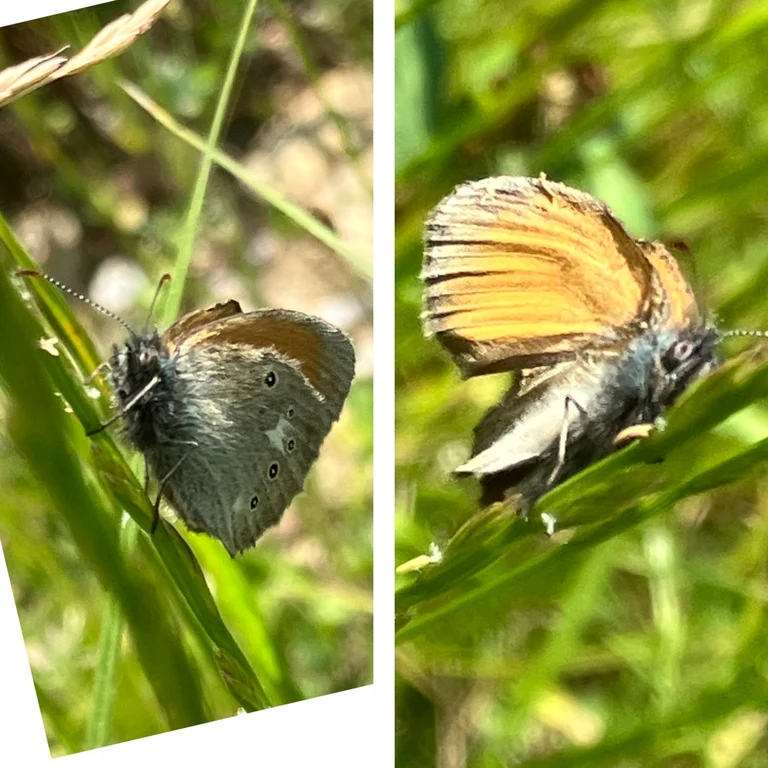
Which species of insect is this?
Coenonympha glycerion (also Coenonympha iphis)
